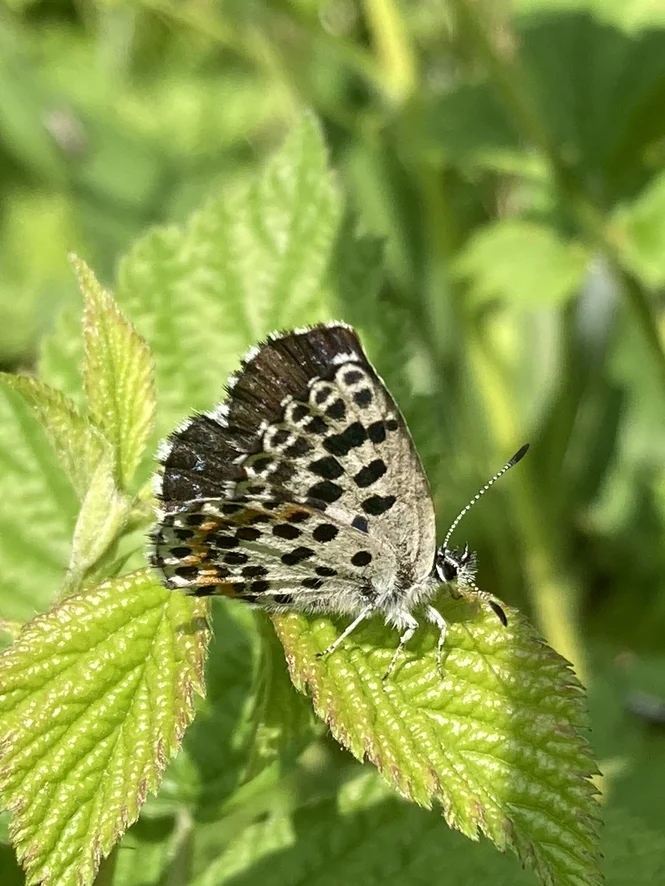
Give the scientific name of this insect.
Scolitantides orion
